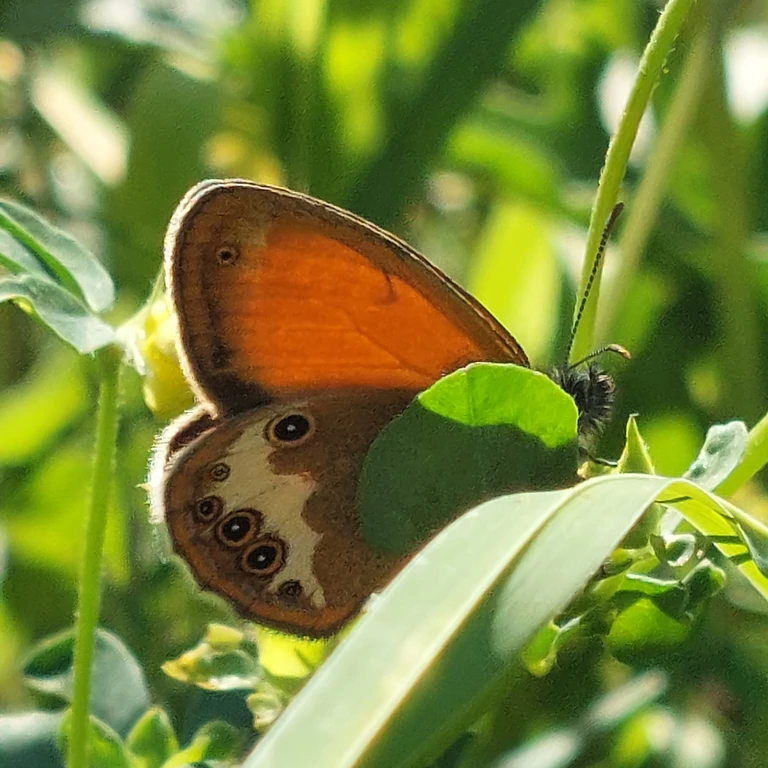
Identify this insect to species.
Coenonympha arcania
